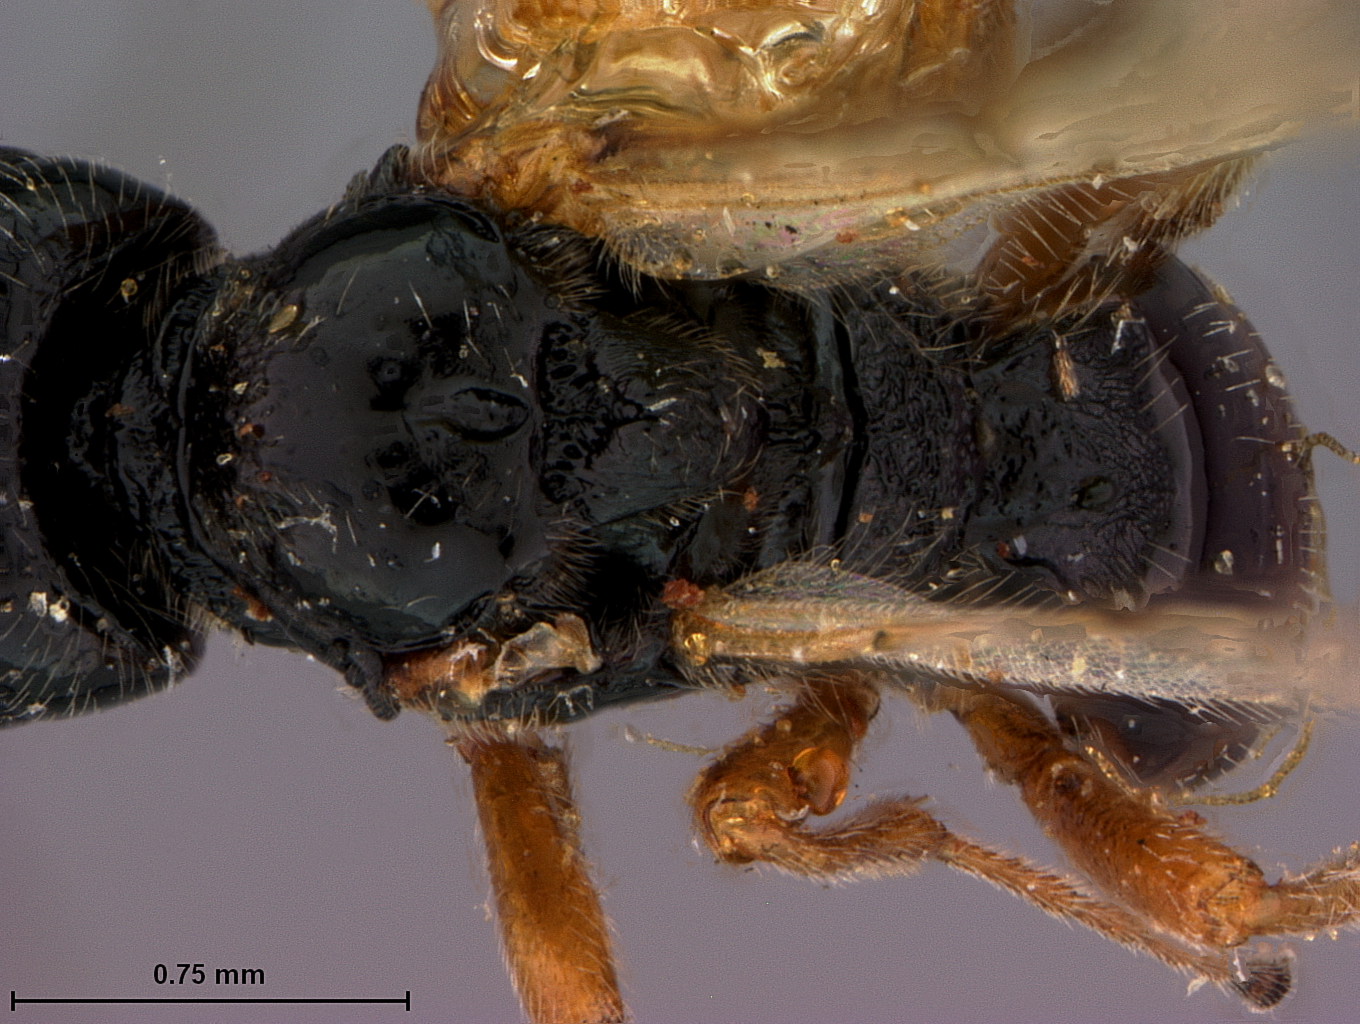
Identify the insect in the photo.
Opius retractus
